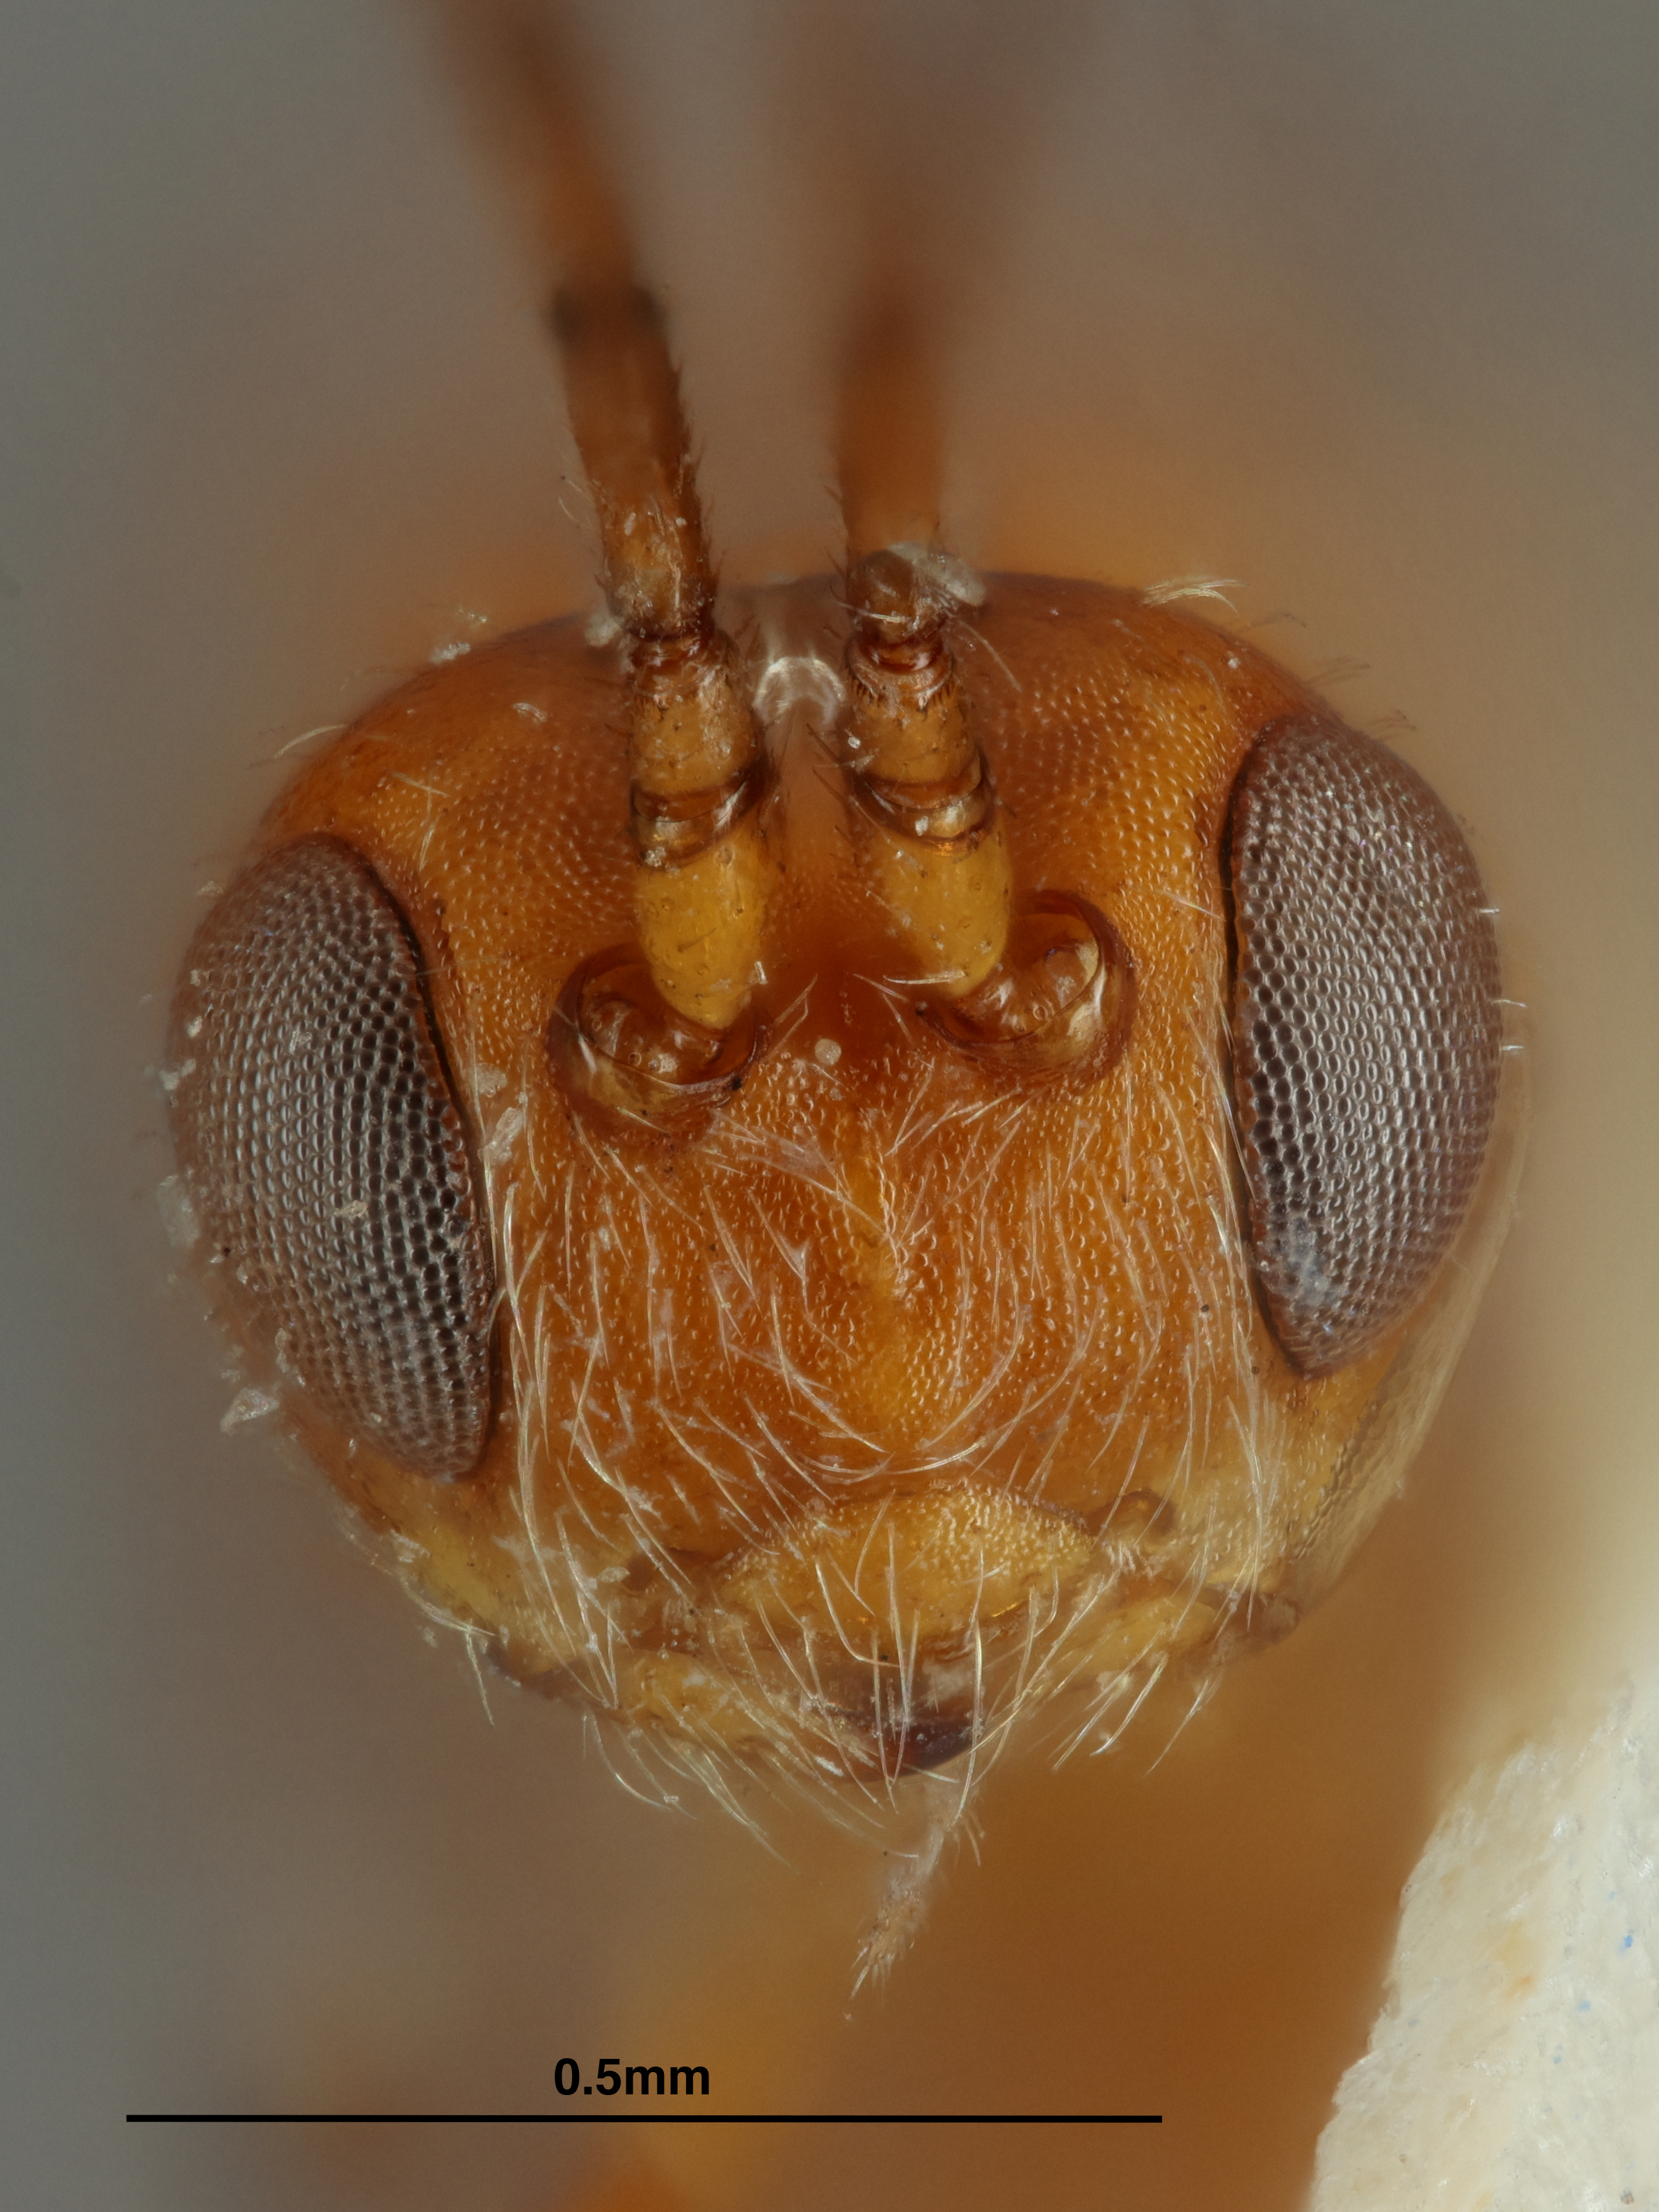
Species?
Opius globigaster
